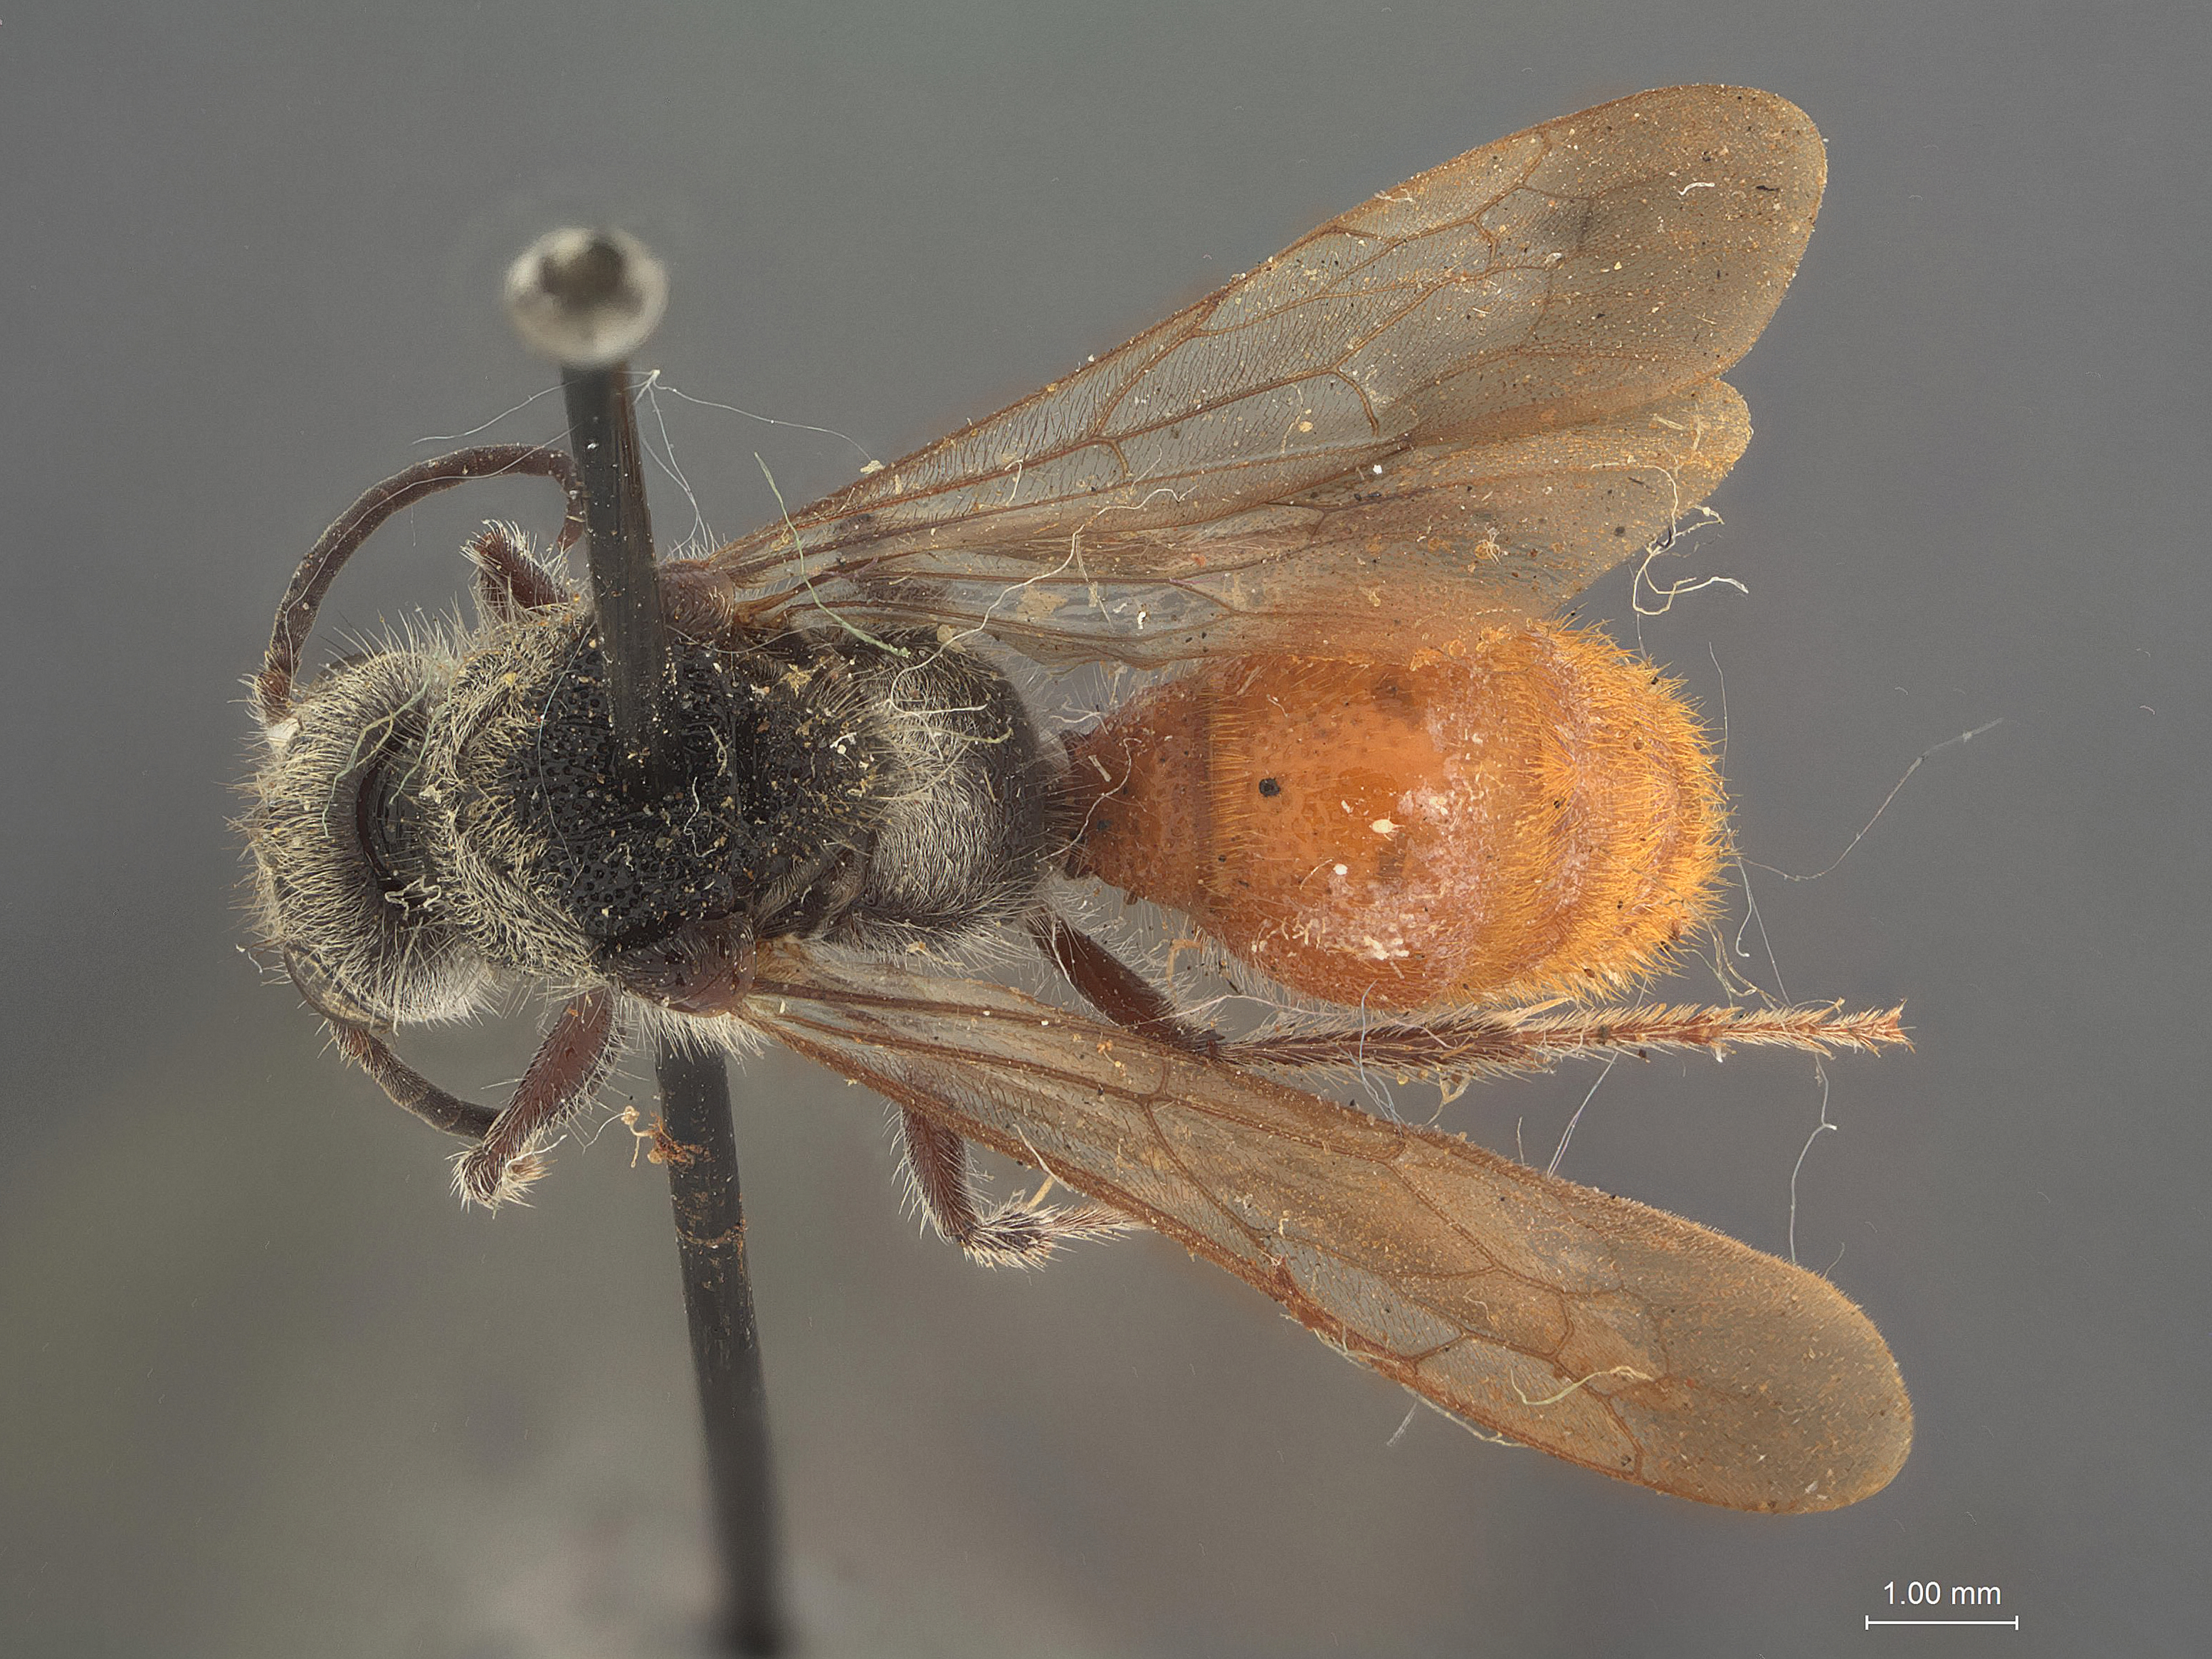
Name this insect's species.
Timulla neobule
